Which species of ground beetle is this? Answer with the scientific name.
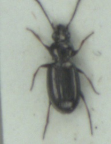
Bembidion properans
